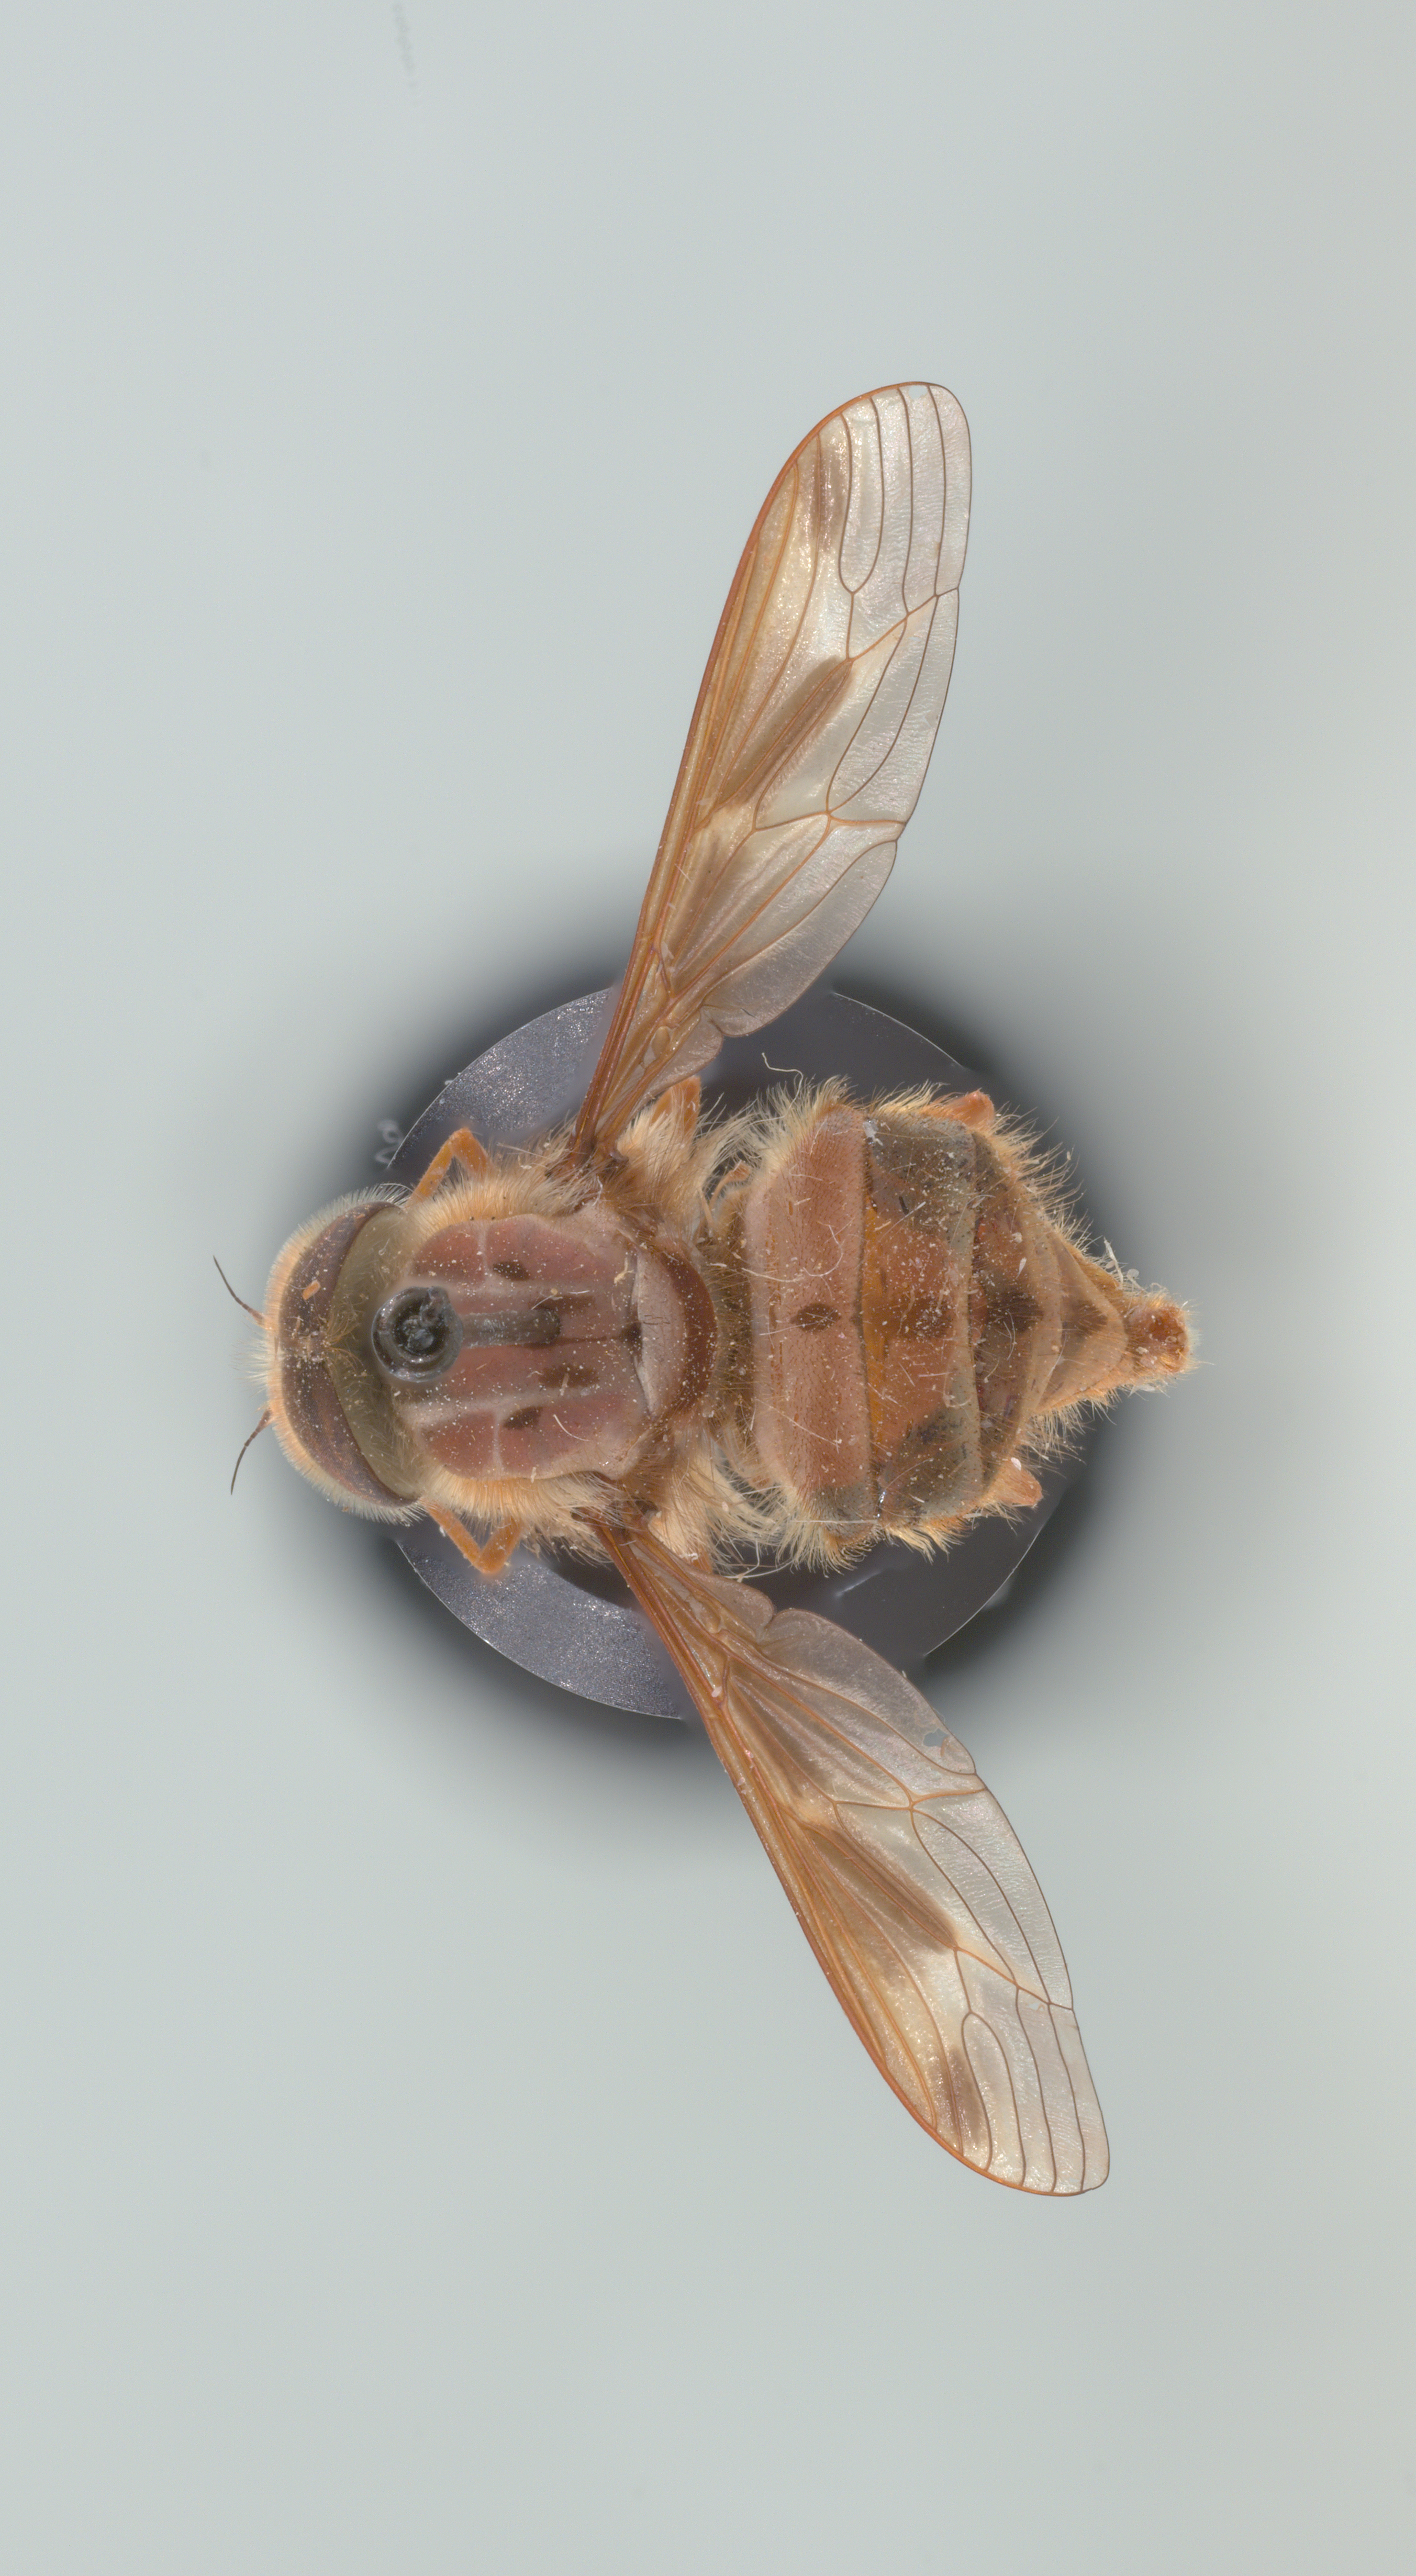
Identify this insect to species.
Hirmoneura nubipennis (also Trichophthalma nubipennis)
